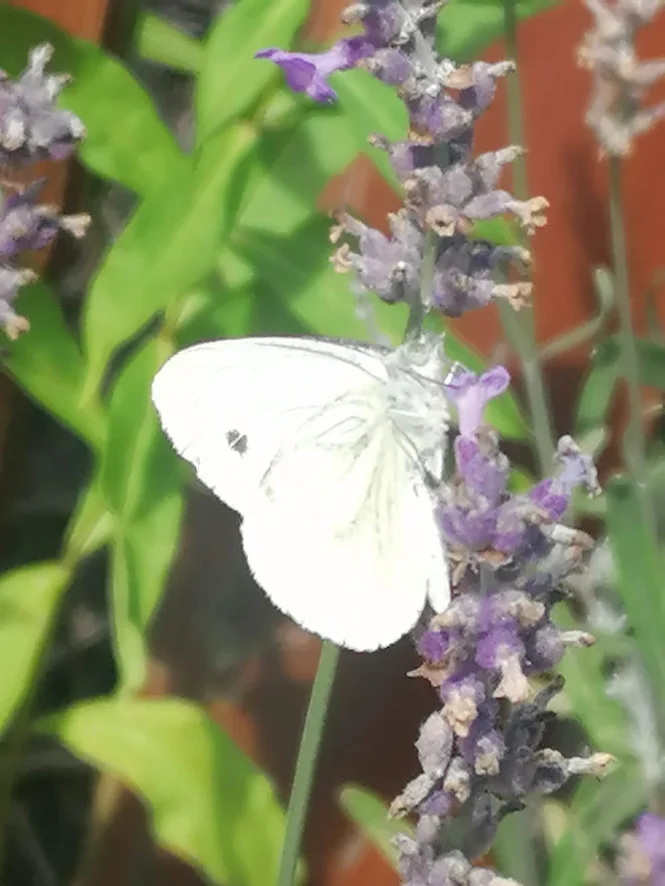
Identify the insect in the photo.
Pieris napi
